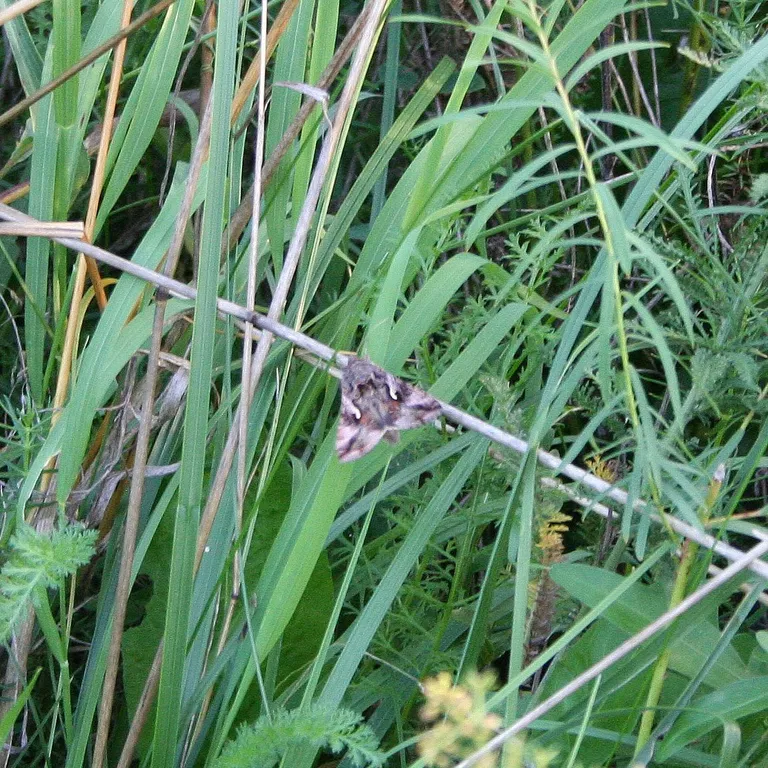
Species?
Autographa gamma
